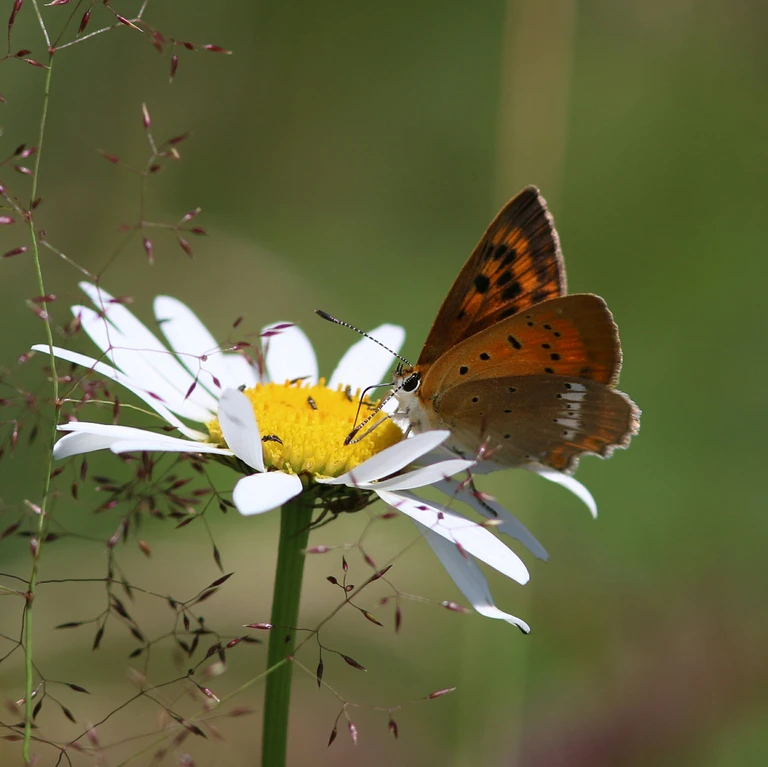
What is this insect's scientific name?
Lycaena virgaureae
